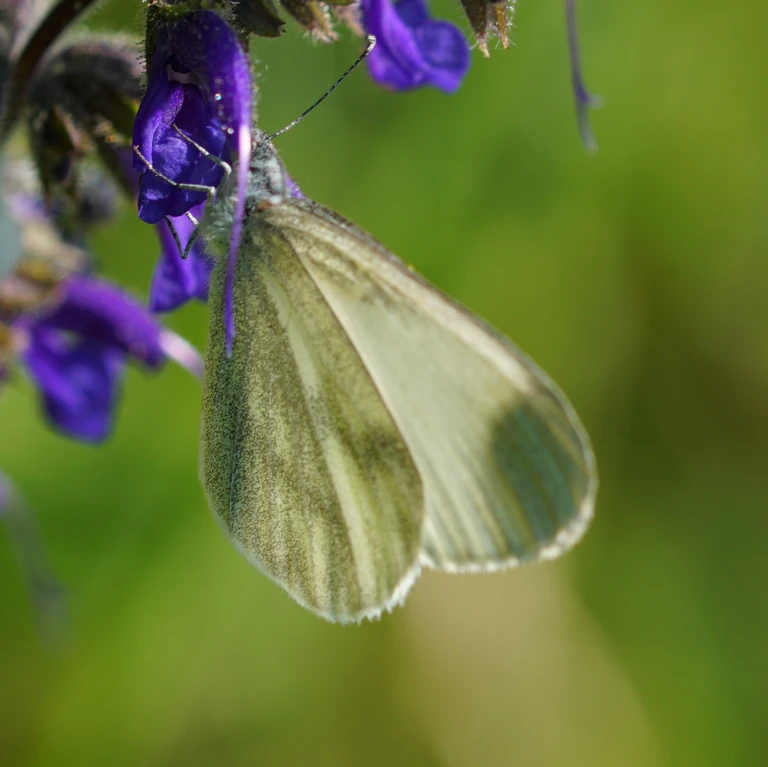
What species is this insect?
Leptidea sinapis/juvernica
